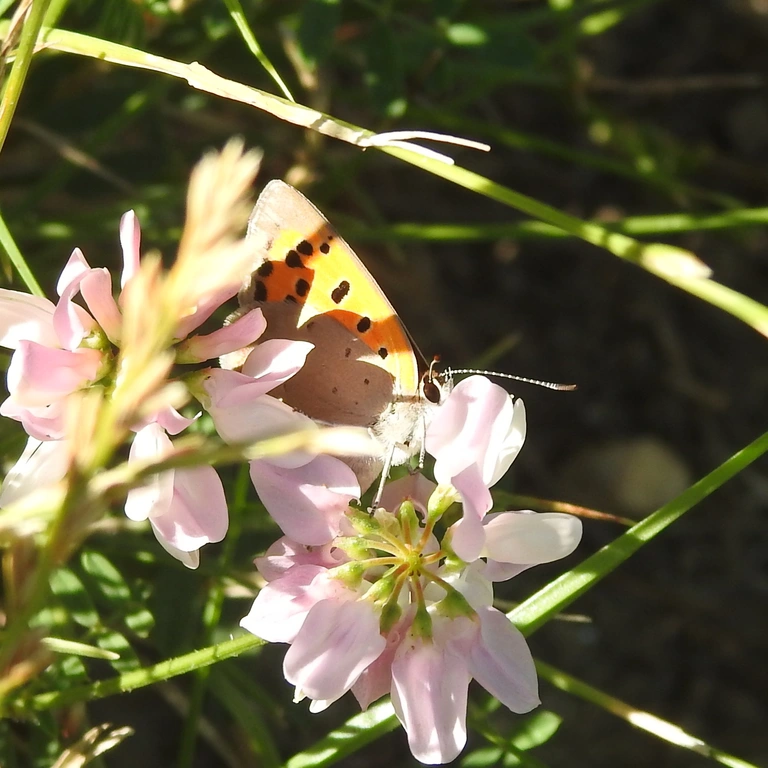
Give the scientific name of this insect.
Lycaena phlaeas
